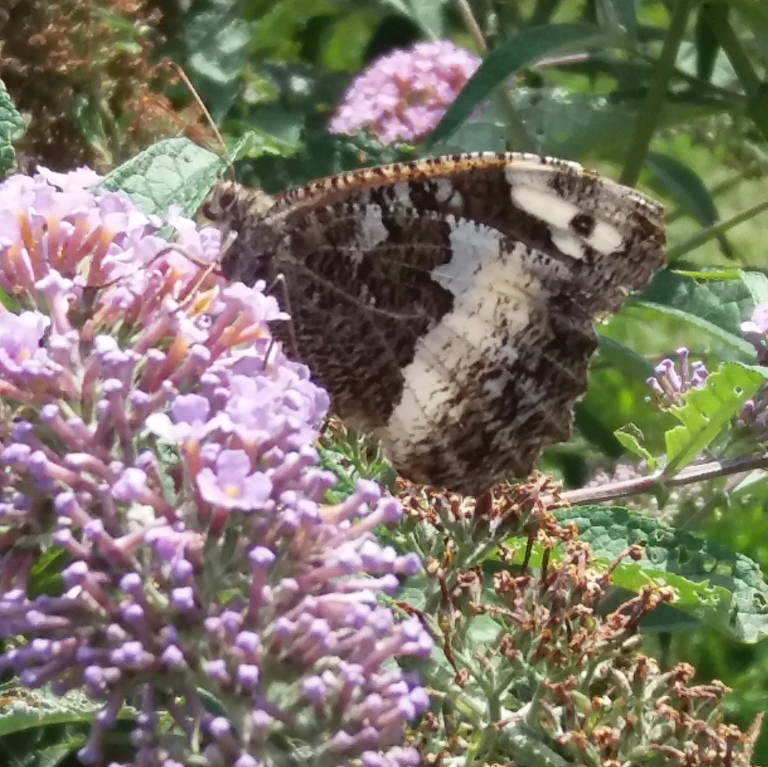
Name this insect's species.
Brintesia circe
